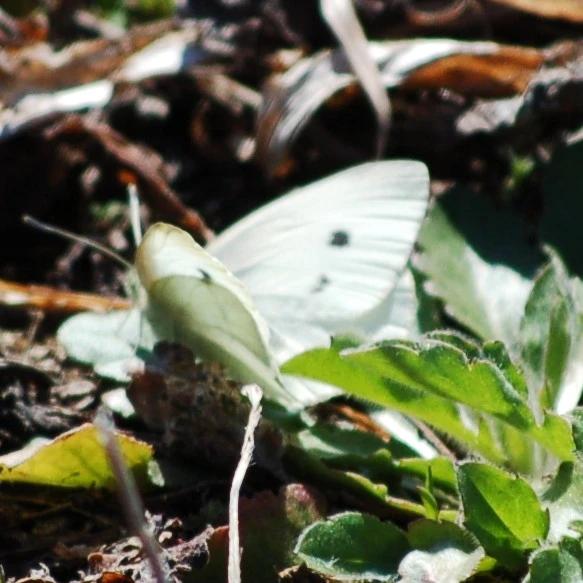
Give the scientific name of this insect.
Pieris rapae
